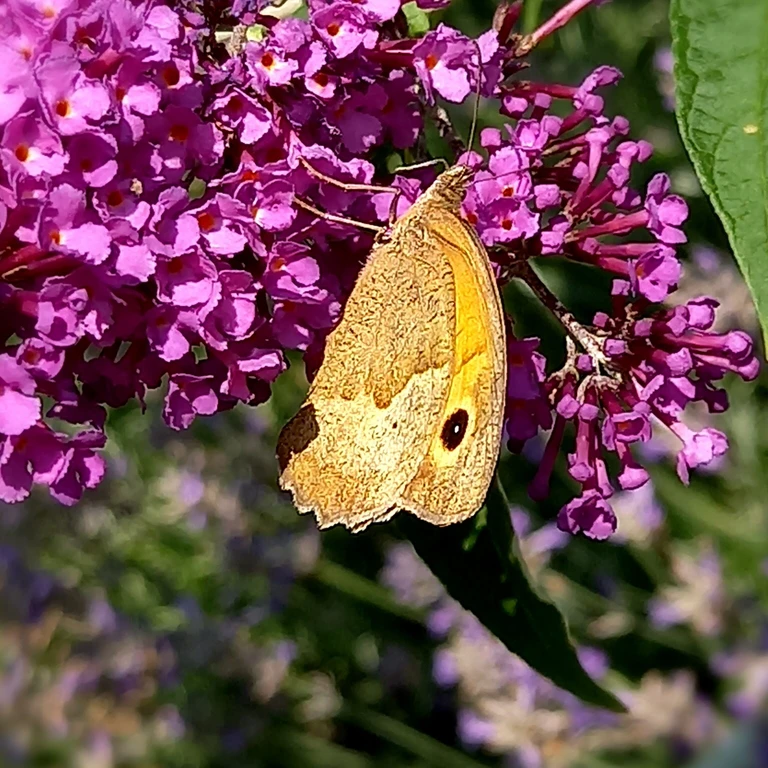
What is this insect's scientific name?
Maniola jurtina
